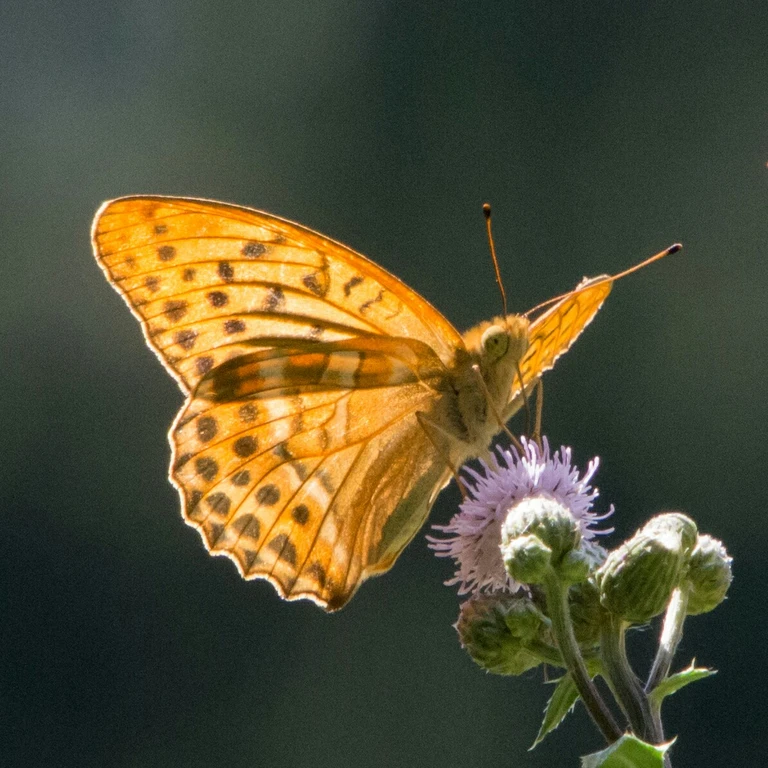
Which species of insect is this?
Argynnis paphia
